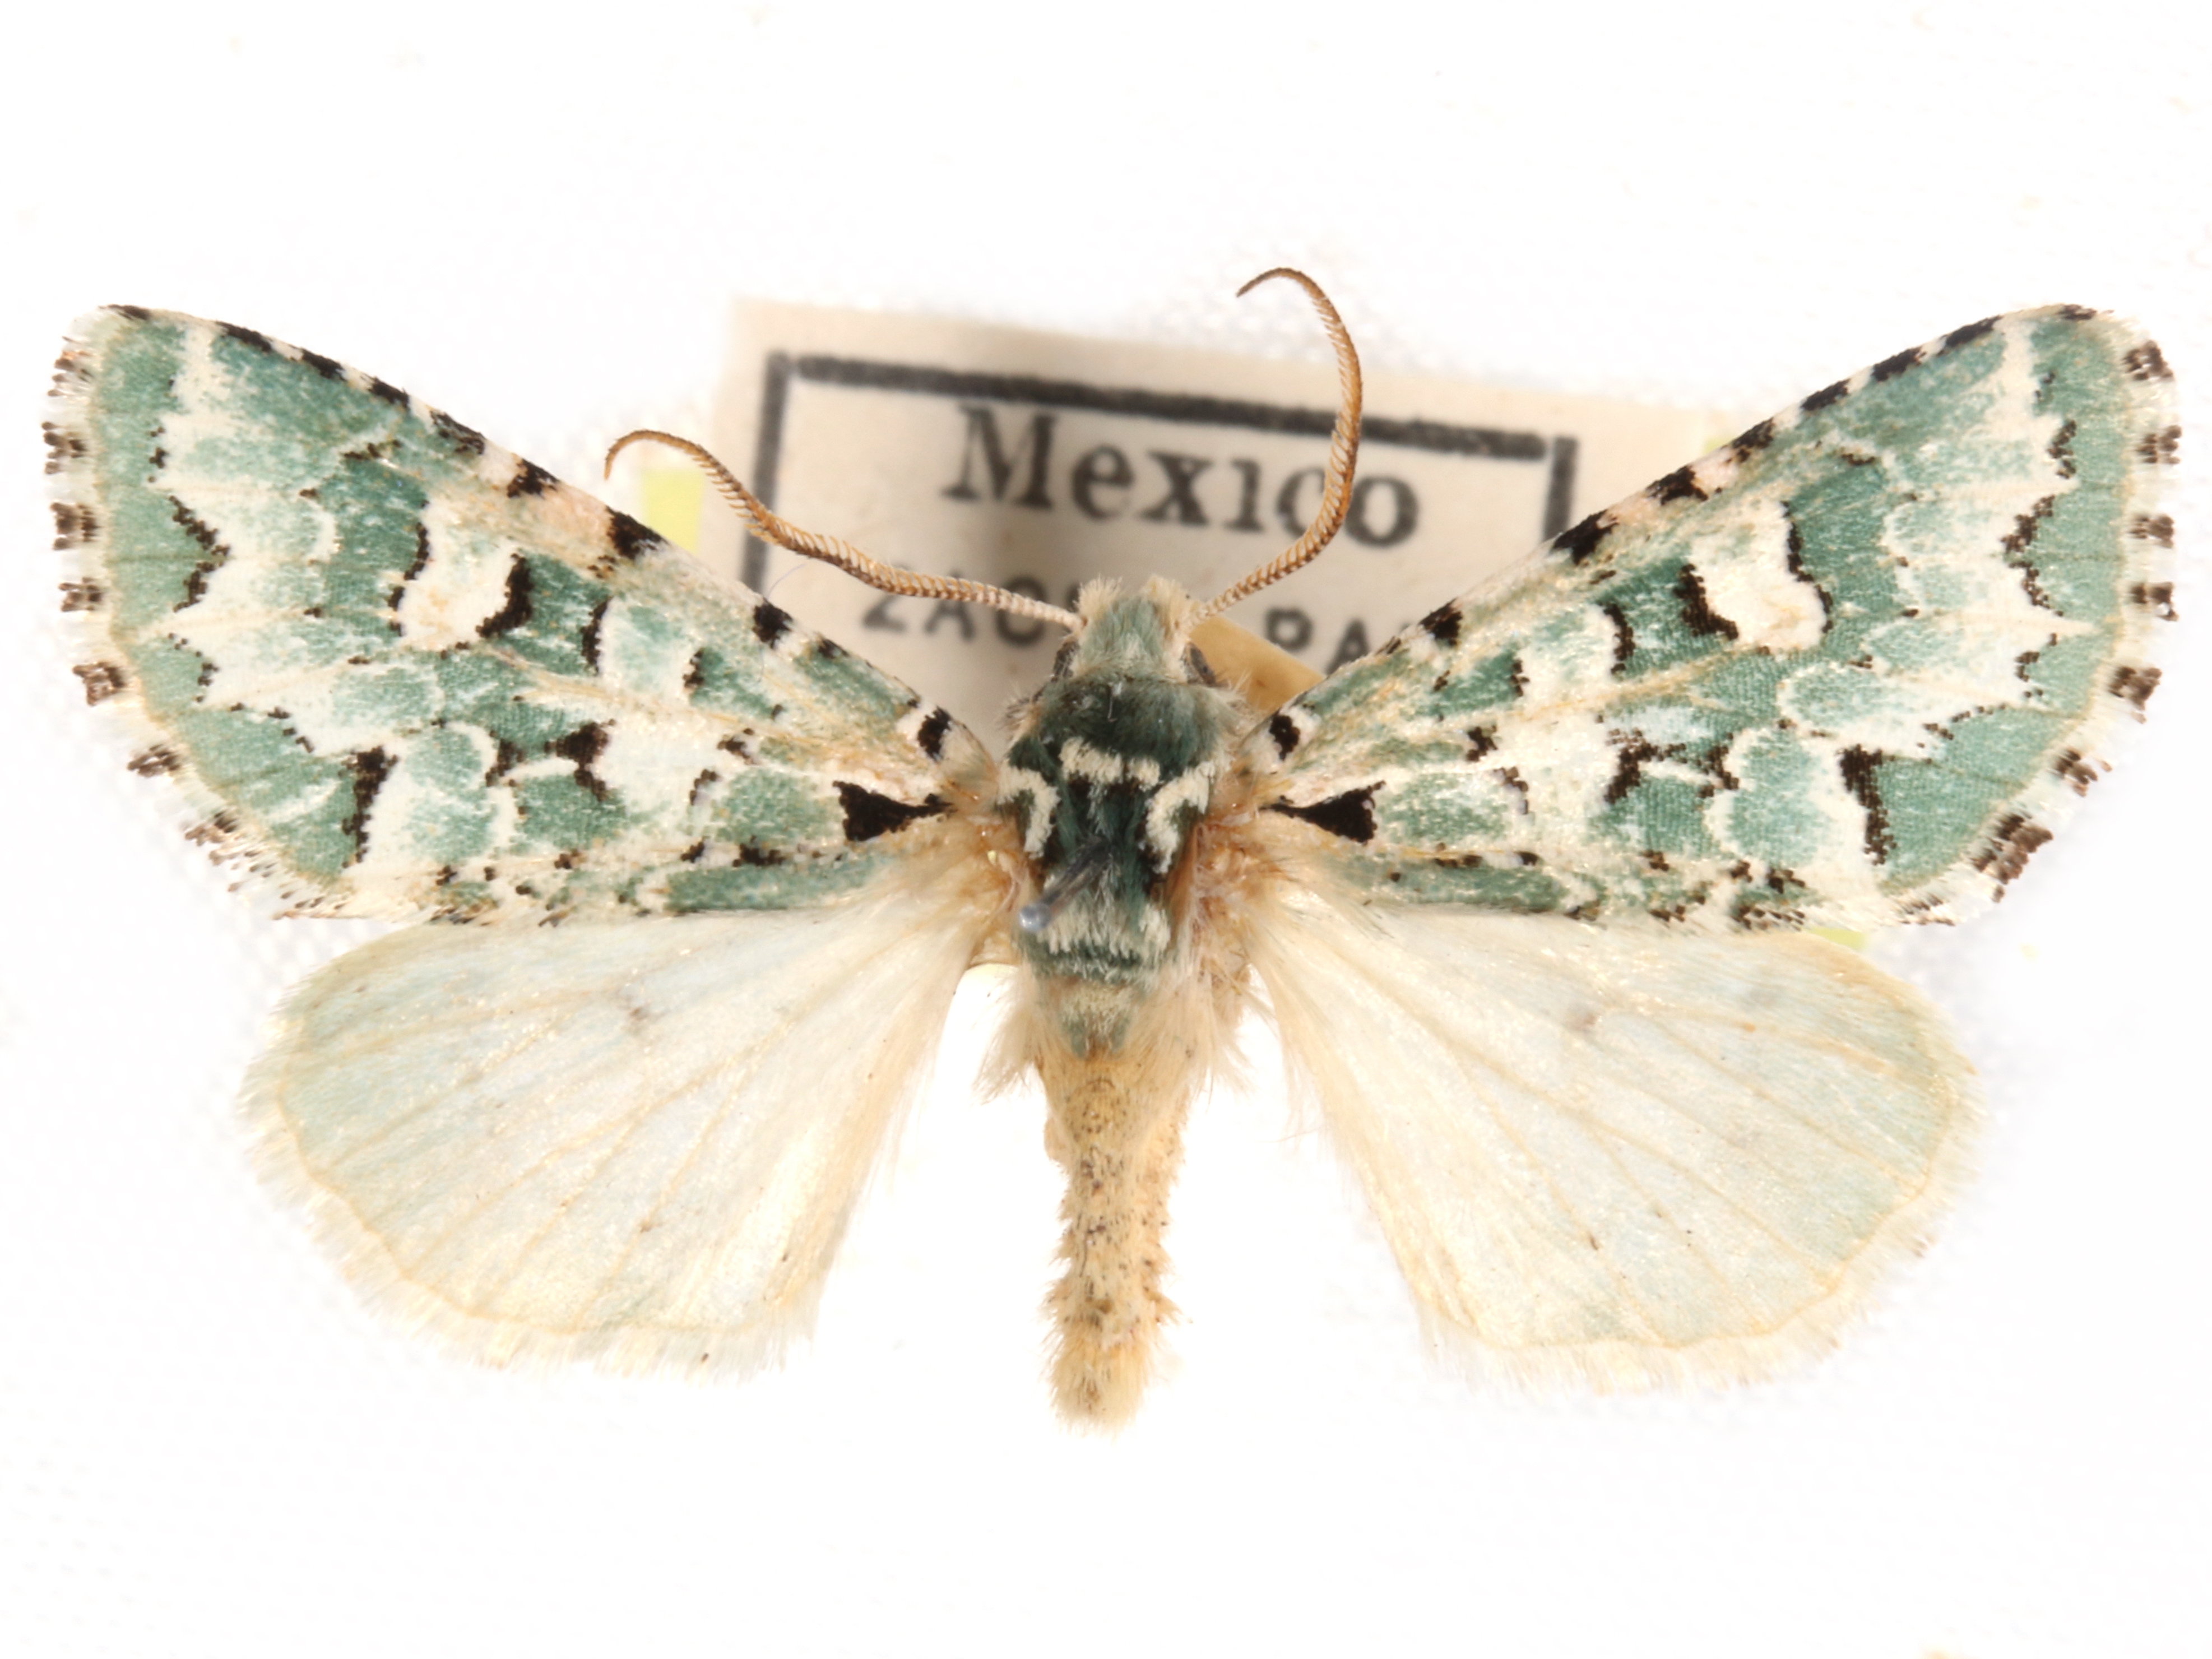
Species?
Centrochlora esmeralda
